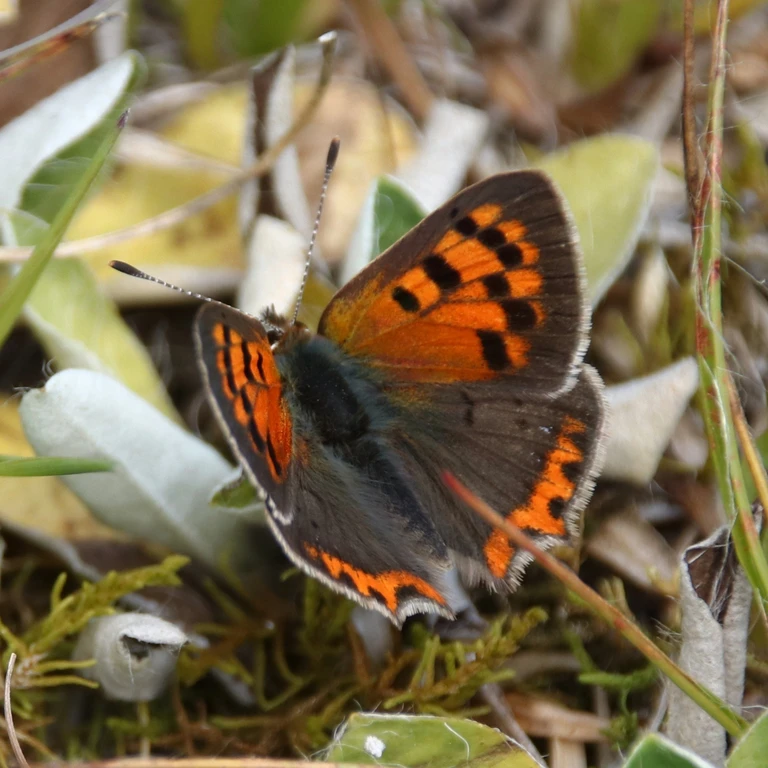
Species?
Lycaena phlaeas
